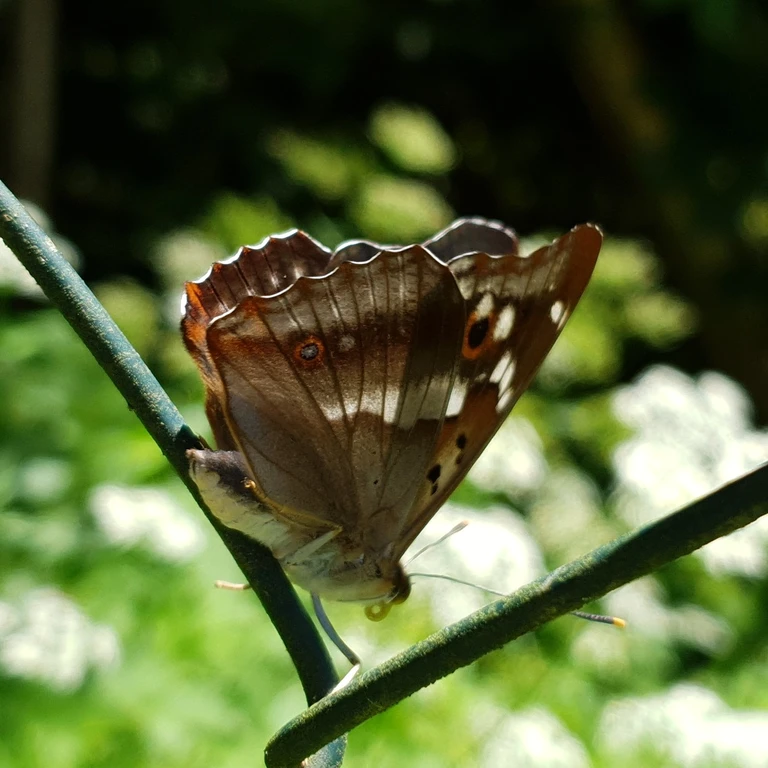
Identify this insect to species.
Apatura ilia
